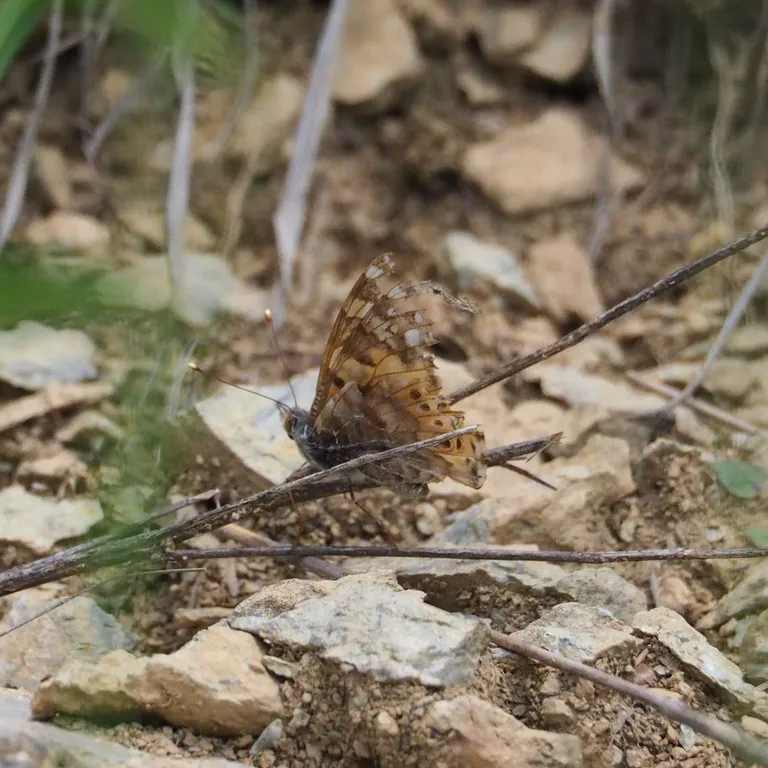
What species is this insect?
Vanessa cardui
